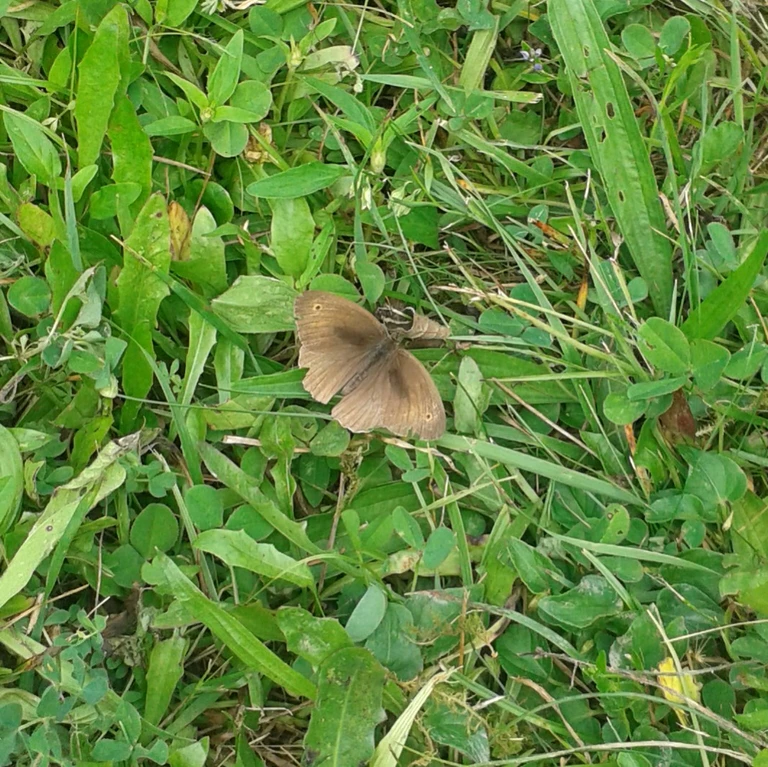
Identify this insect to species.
Maniola jurtina
